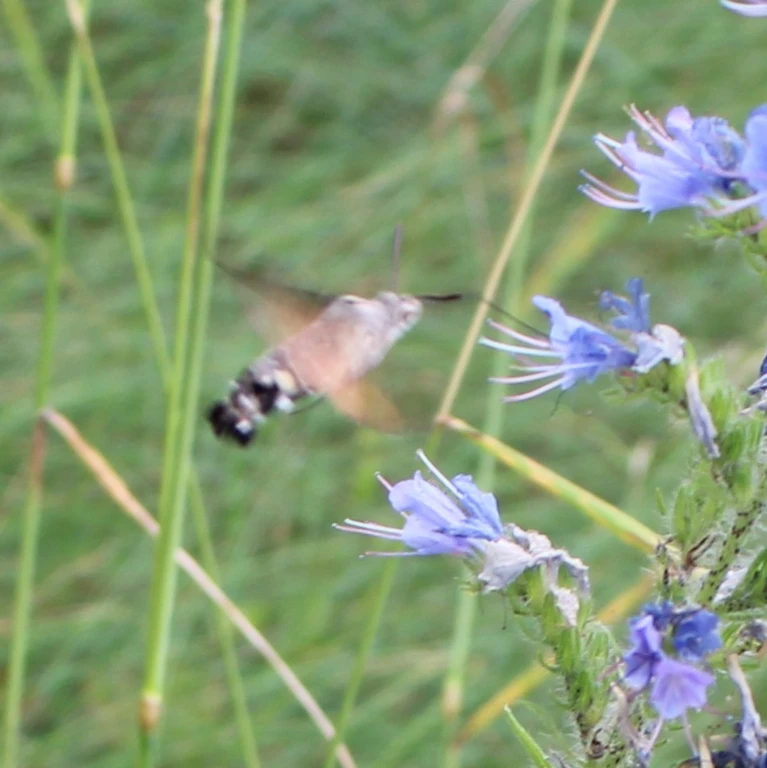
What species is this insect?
Macroglossum stellatarum
